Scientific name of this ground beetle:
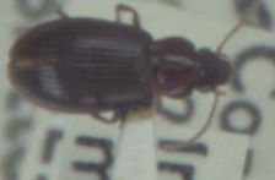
Bradycellus sharpi
